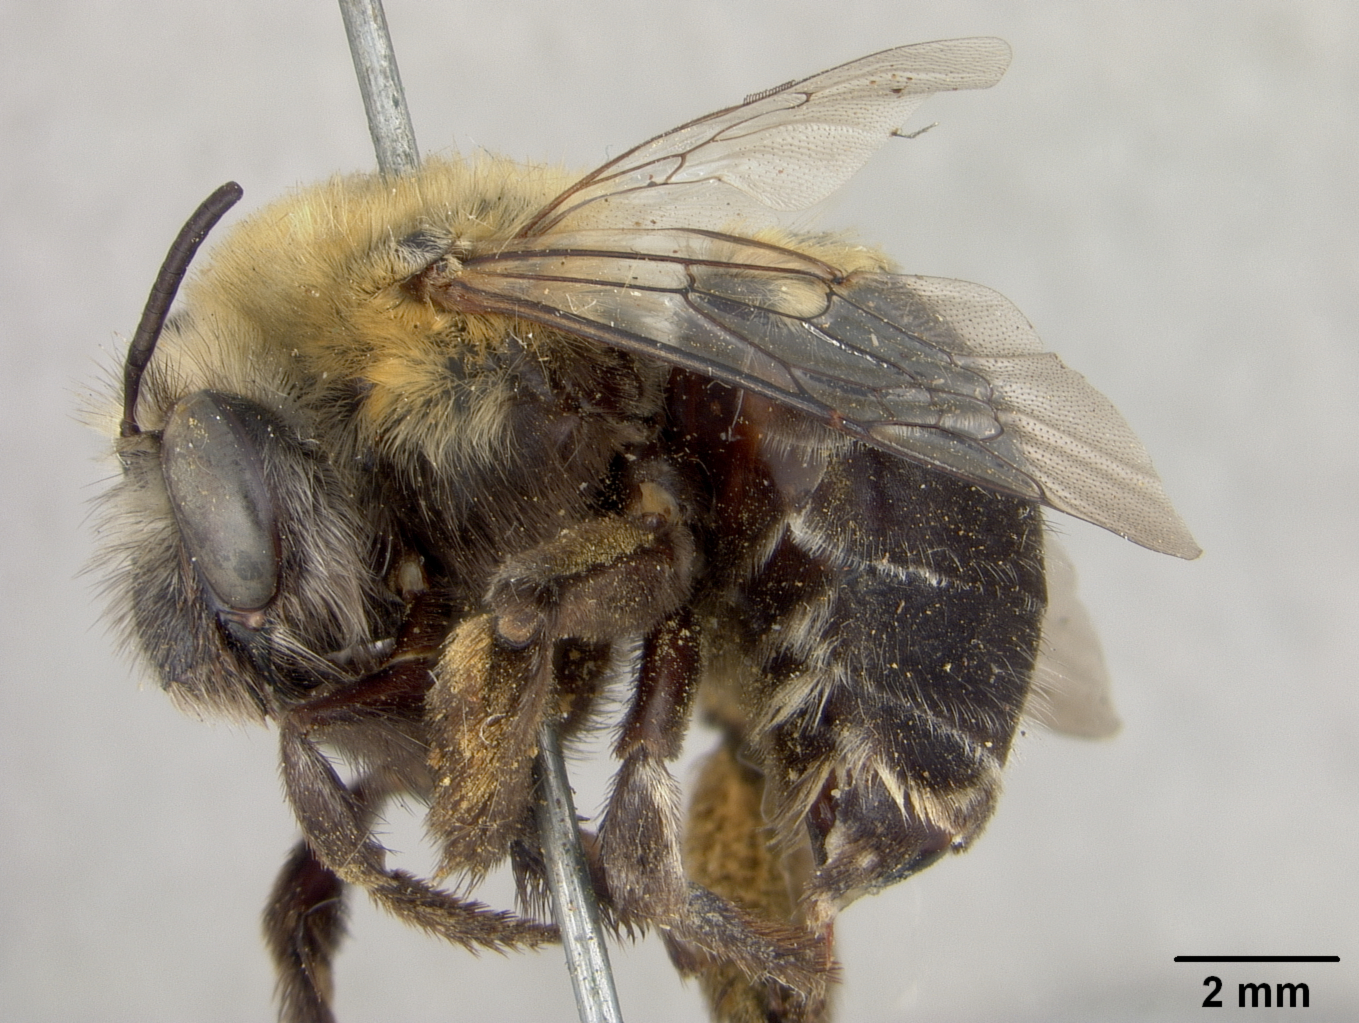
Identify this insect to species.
Habropoda floridana
